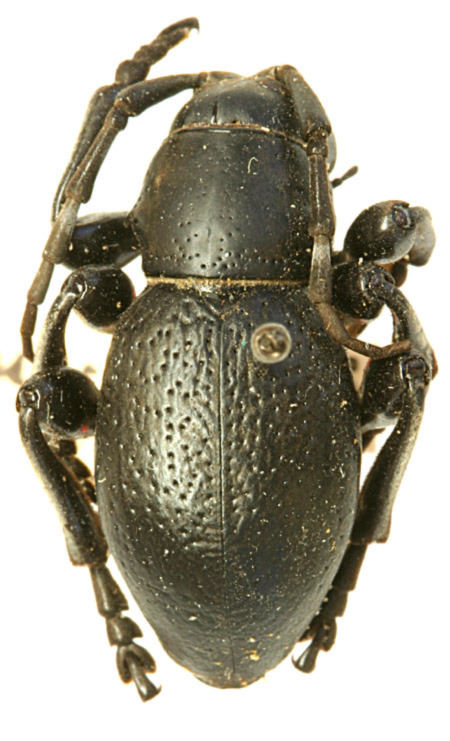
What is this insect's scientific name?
Moneilema convexa (also Moneilema armatum)
